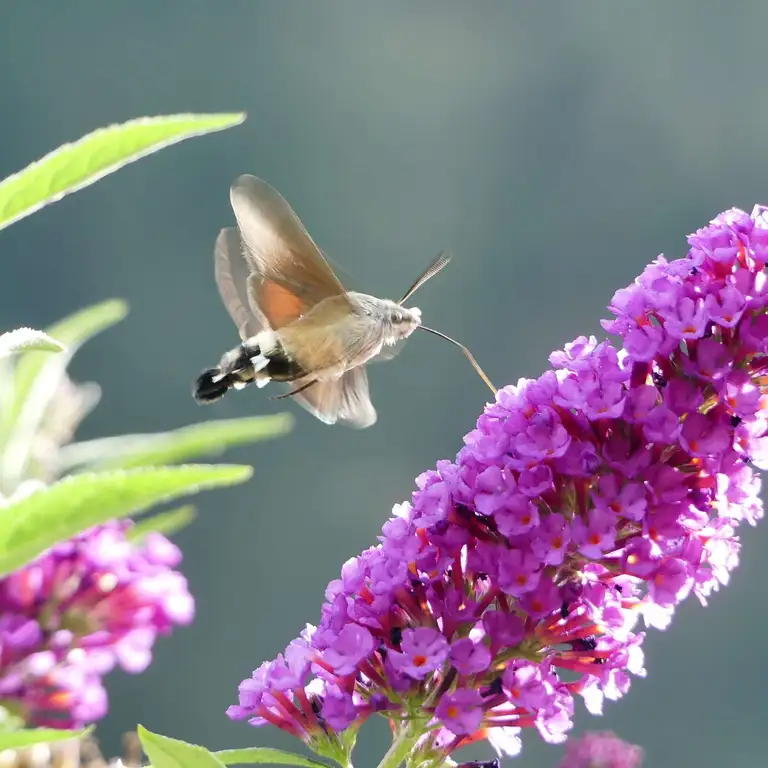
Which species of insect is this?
Macroglossum stellatarum
